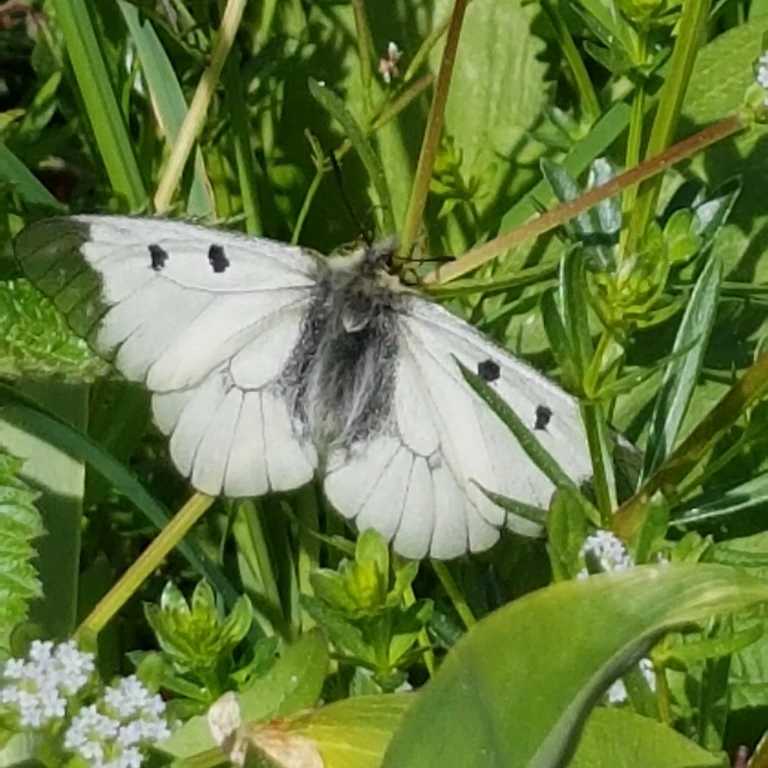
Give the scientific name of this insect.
Parnassius mnemosyne
